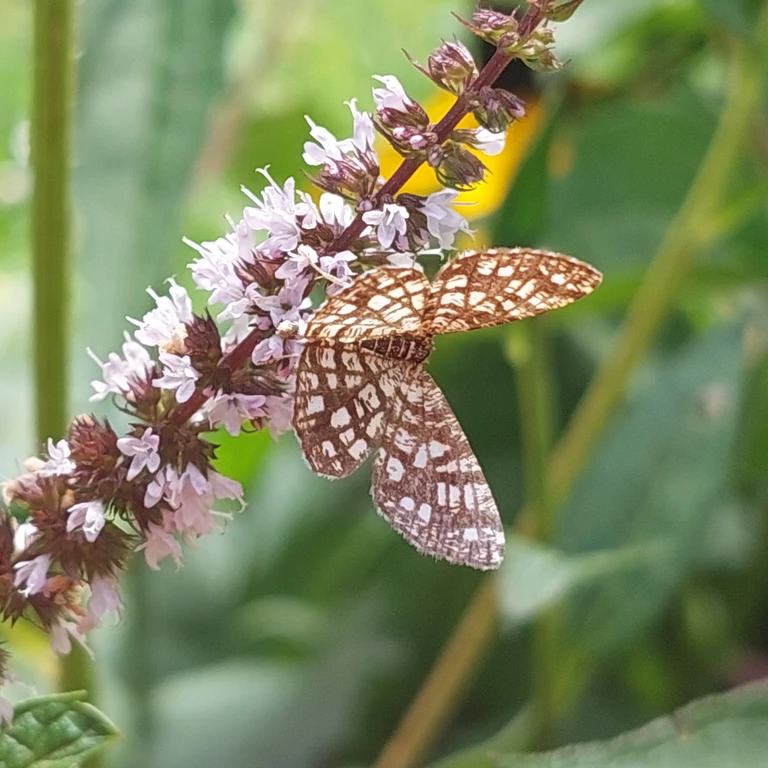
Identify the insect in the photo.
Chiasmia clathrata
